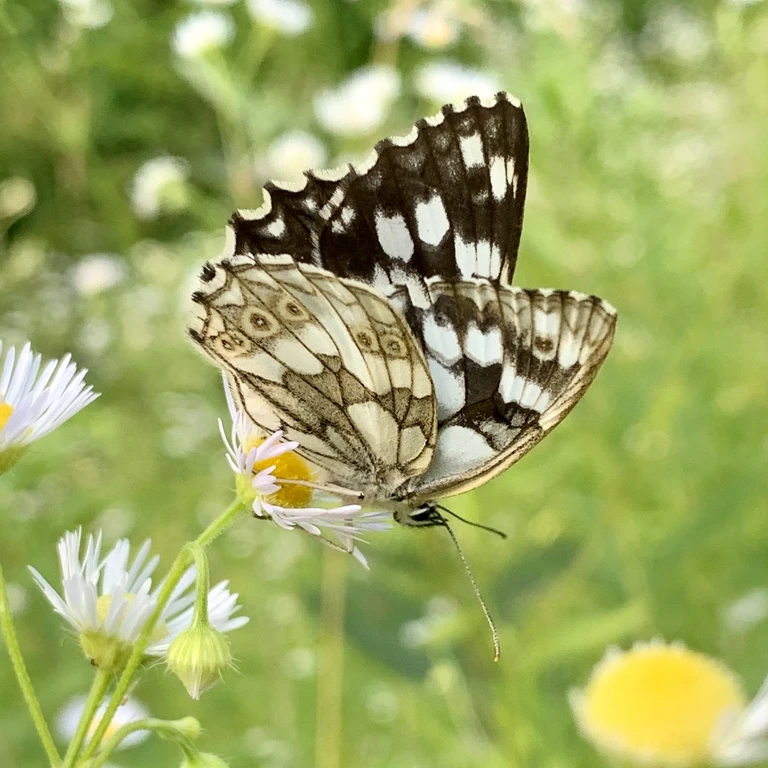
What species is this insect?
Melanargia galathea
